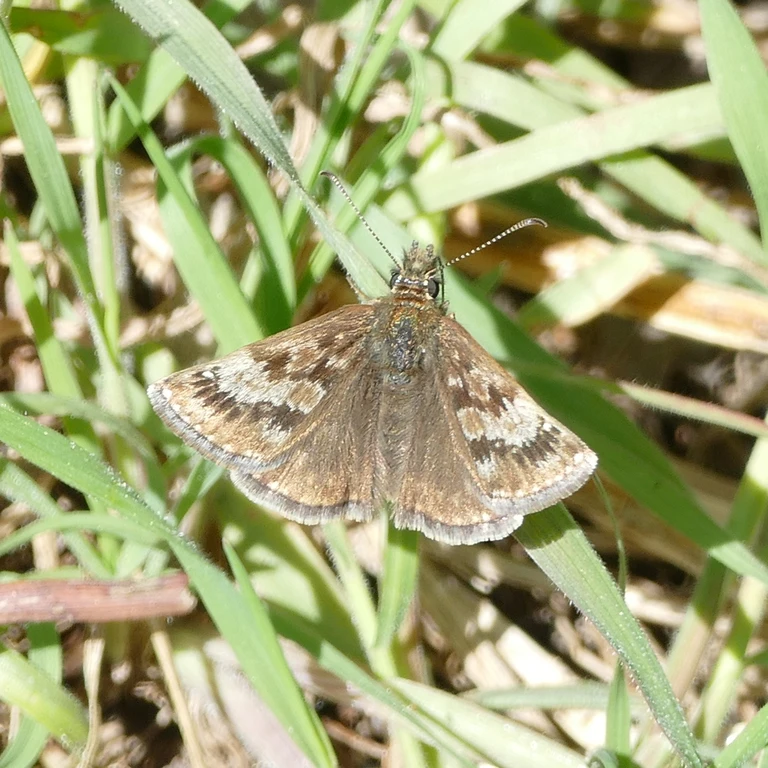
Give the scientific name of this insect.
Erynnis tages
